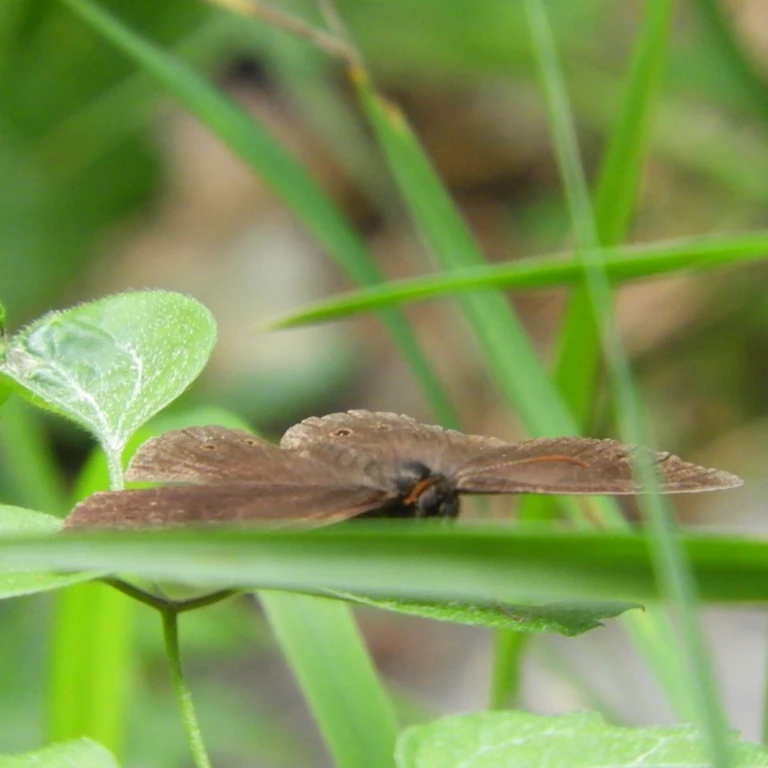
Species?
Aphantopus hyperantus
